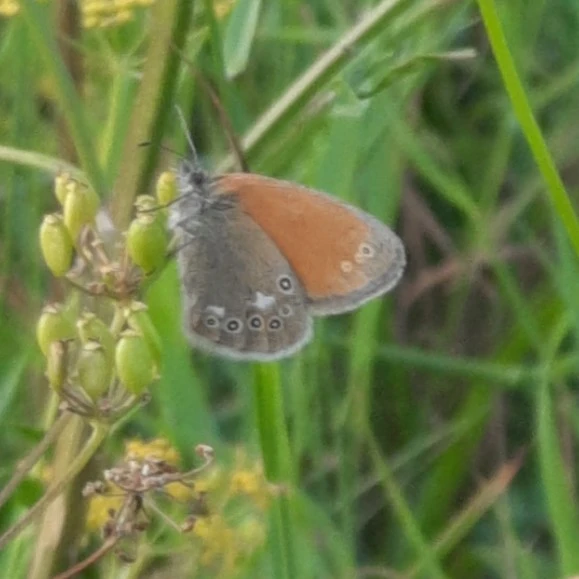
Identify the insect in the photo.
Coenonympha glycerion (also Coenonympha iphis)
